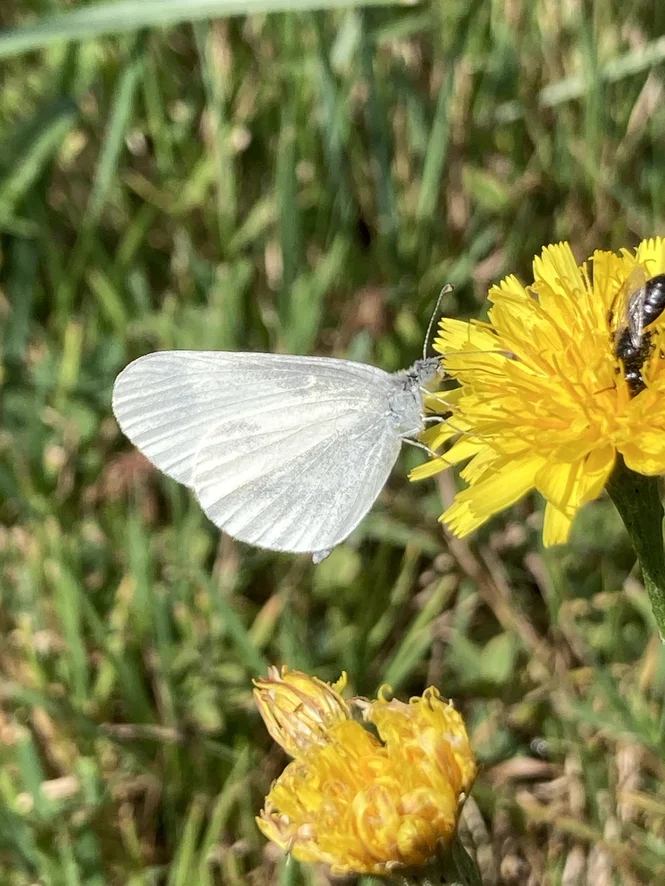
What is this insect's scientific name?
Leptidea sinapis/juvernica
